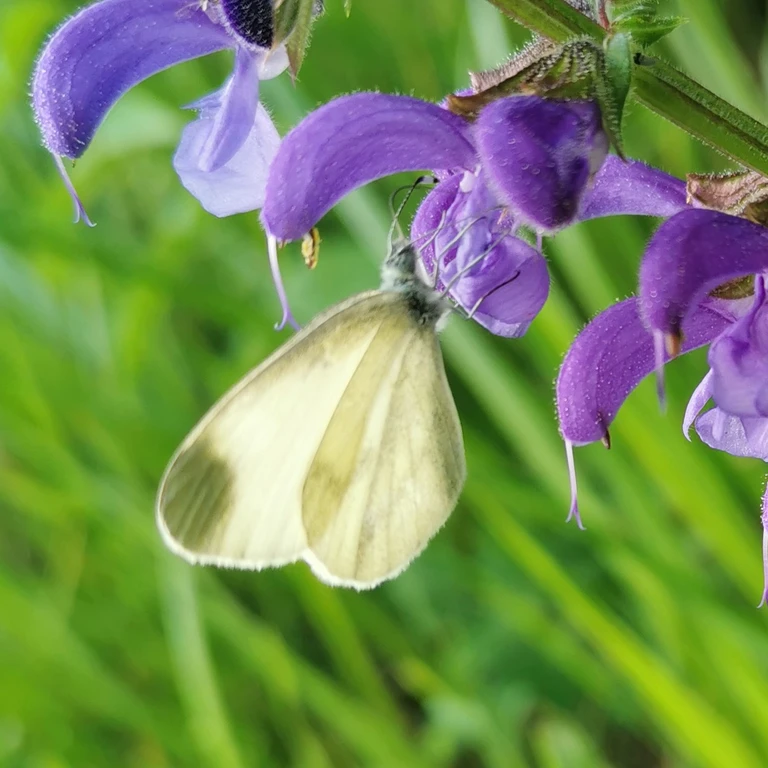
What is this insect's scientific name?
Leptidea sinapis/juvernica
